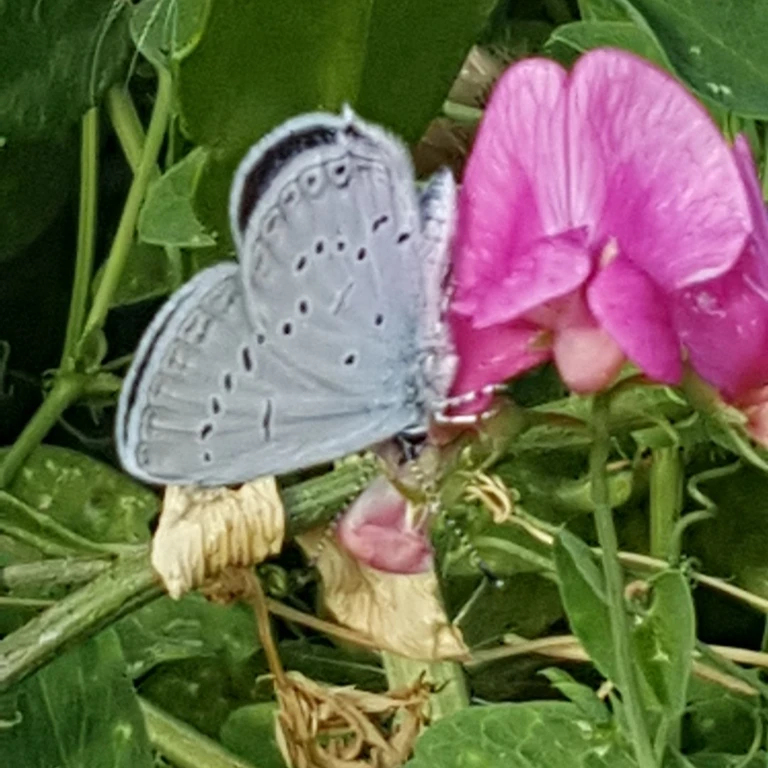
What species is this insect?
Cupido decolorata (also Elkalyce decolorata)
